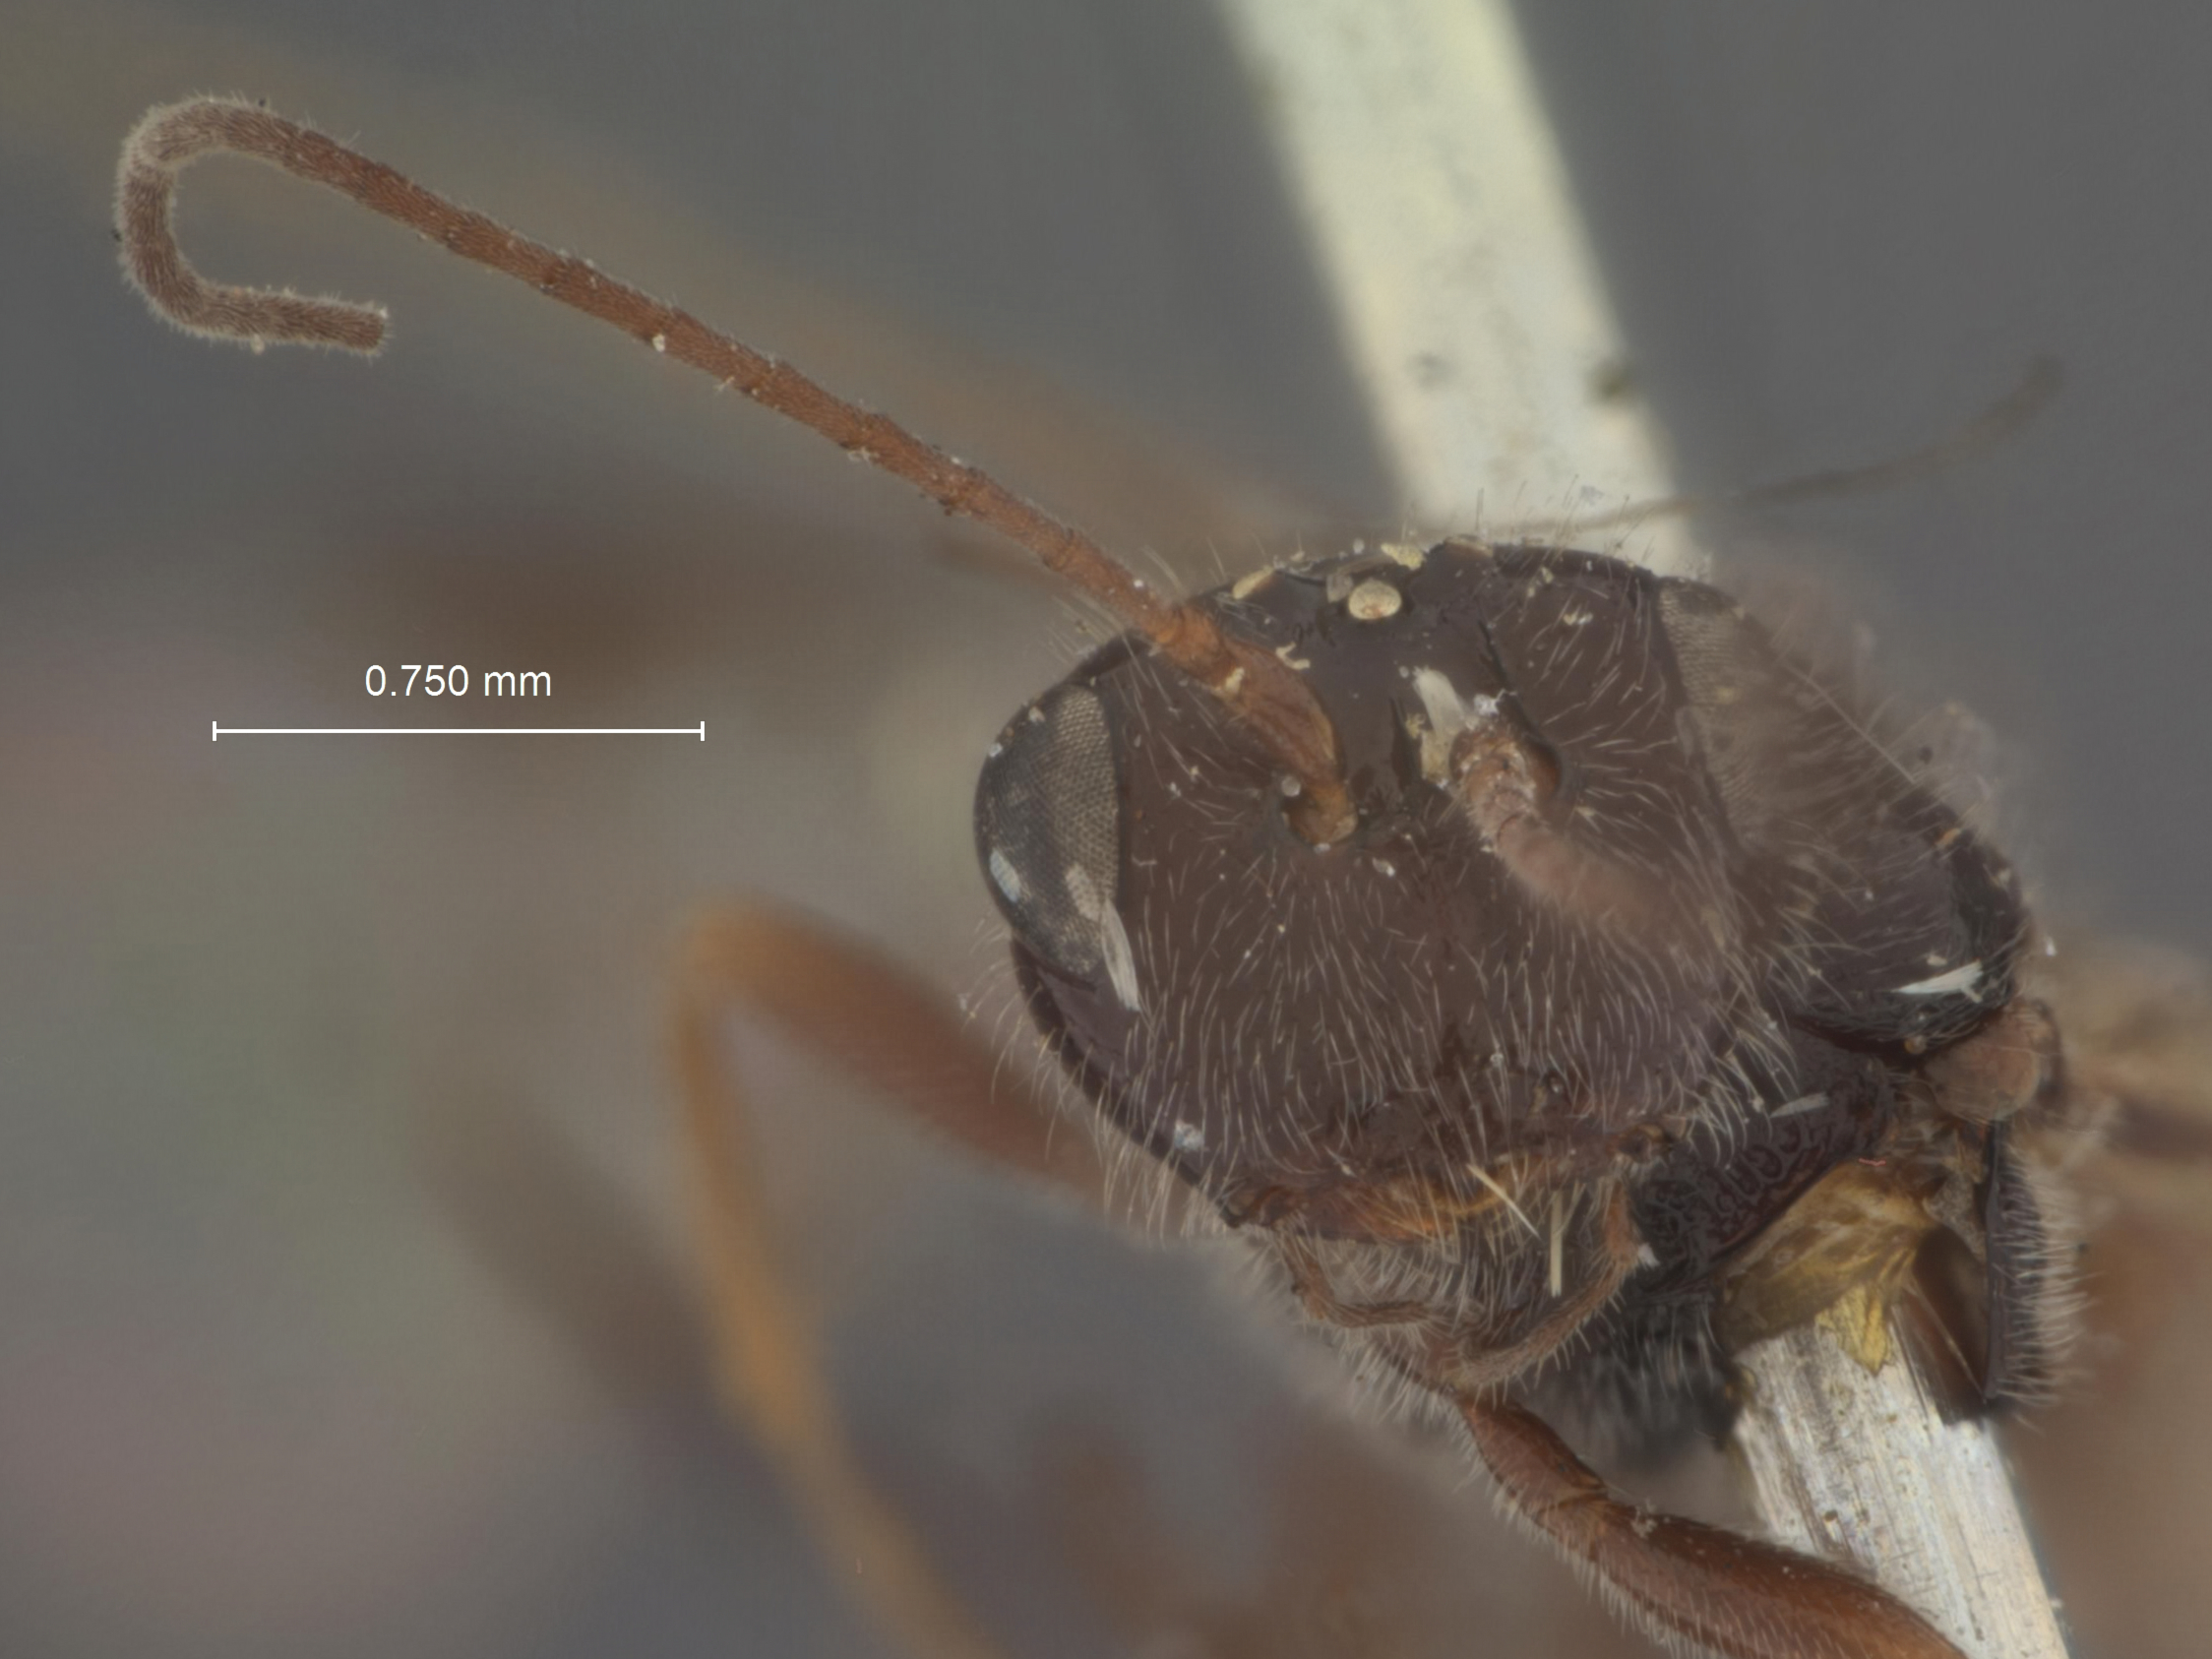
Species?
Capitonius tenuicornis
